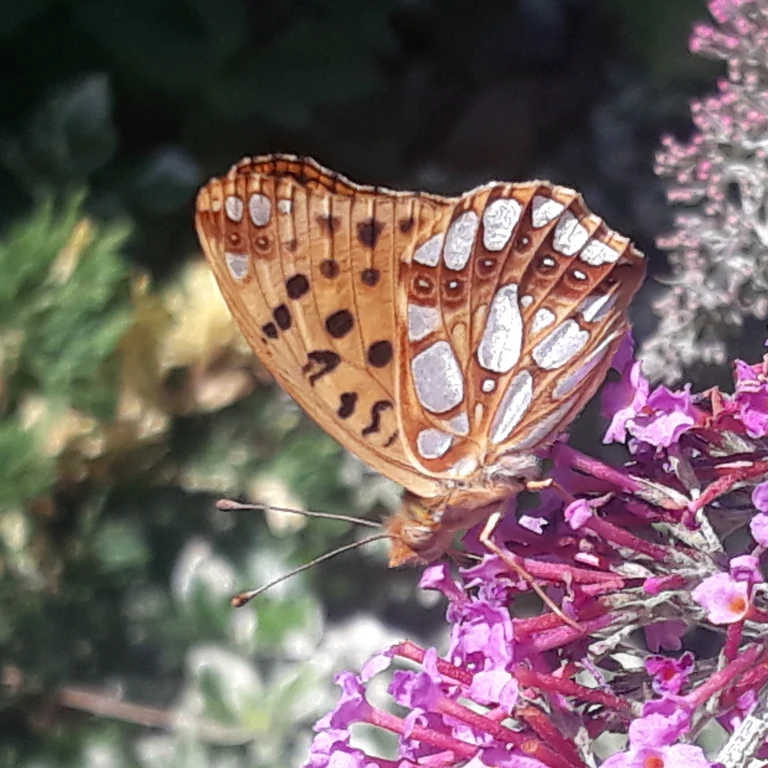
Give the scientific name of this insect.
Issoria lathonia
